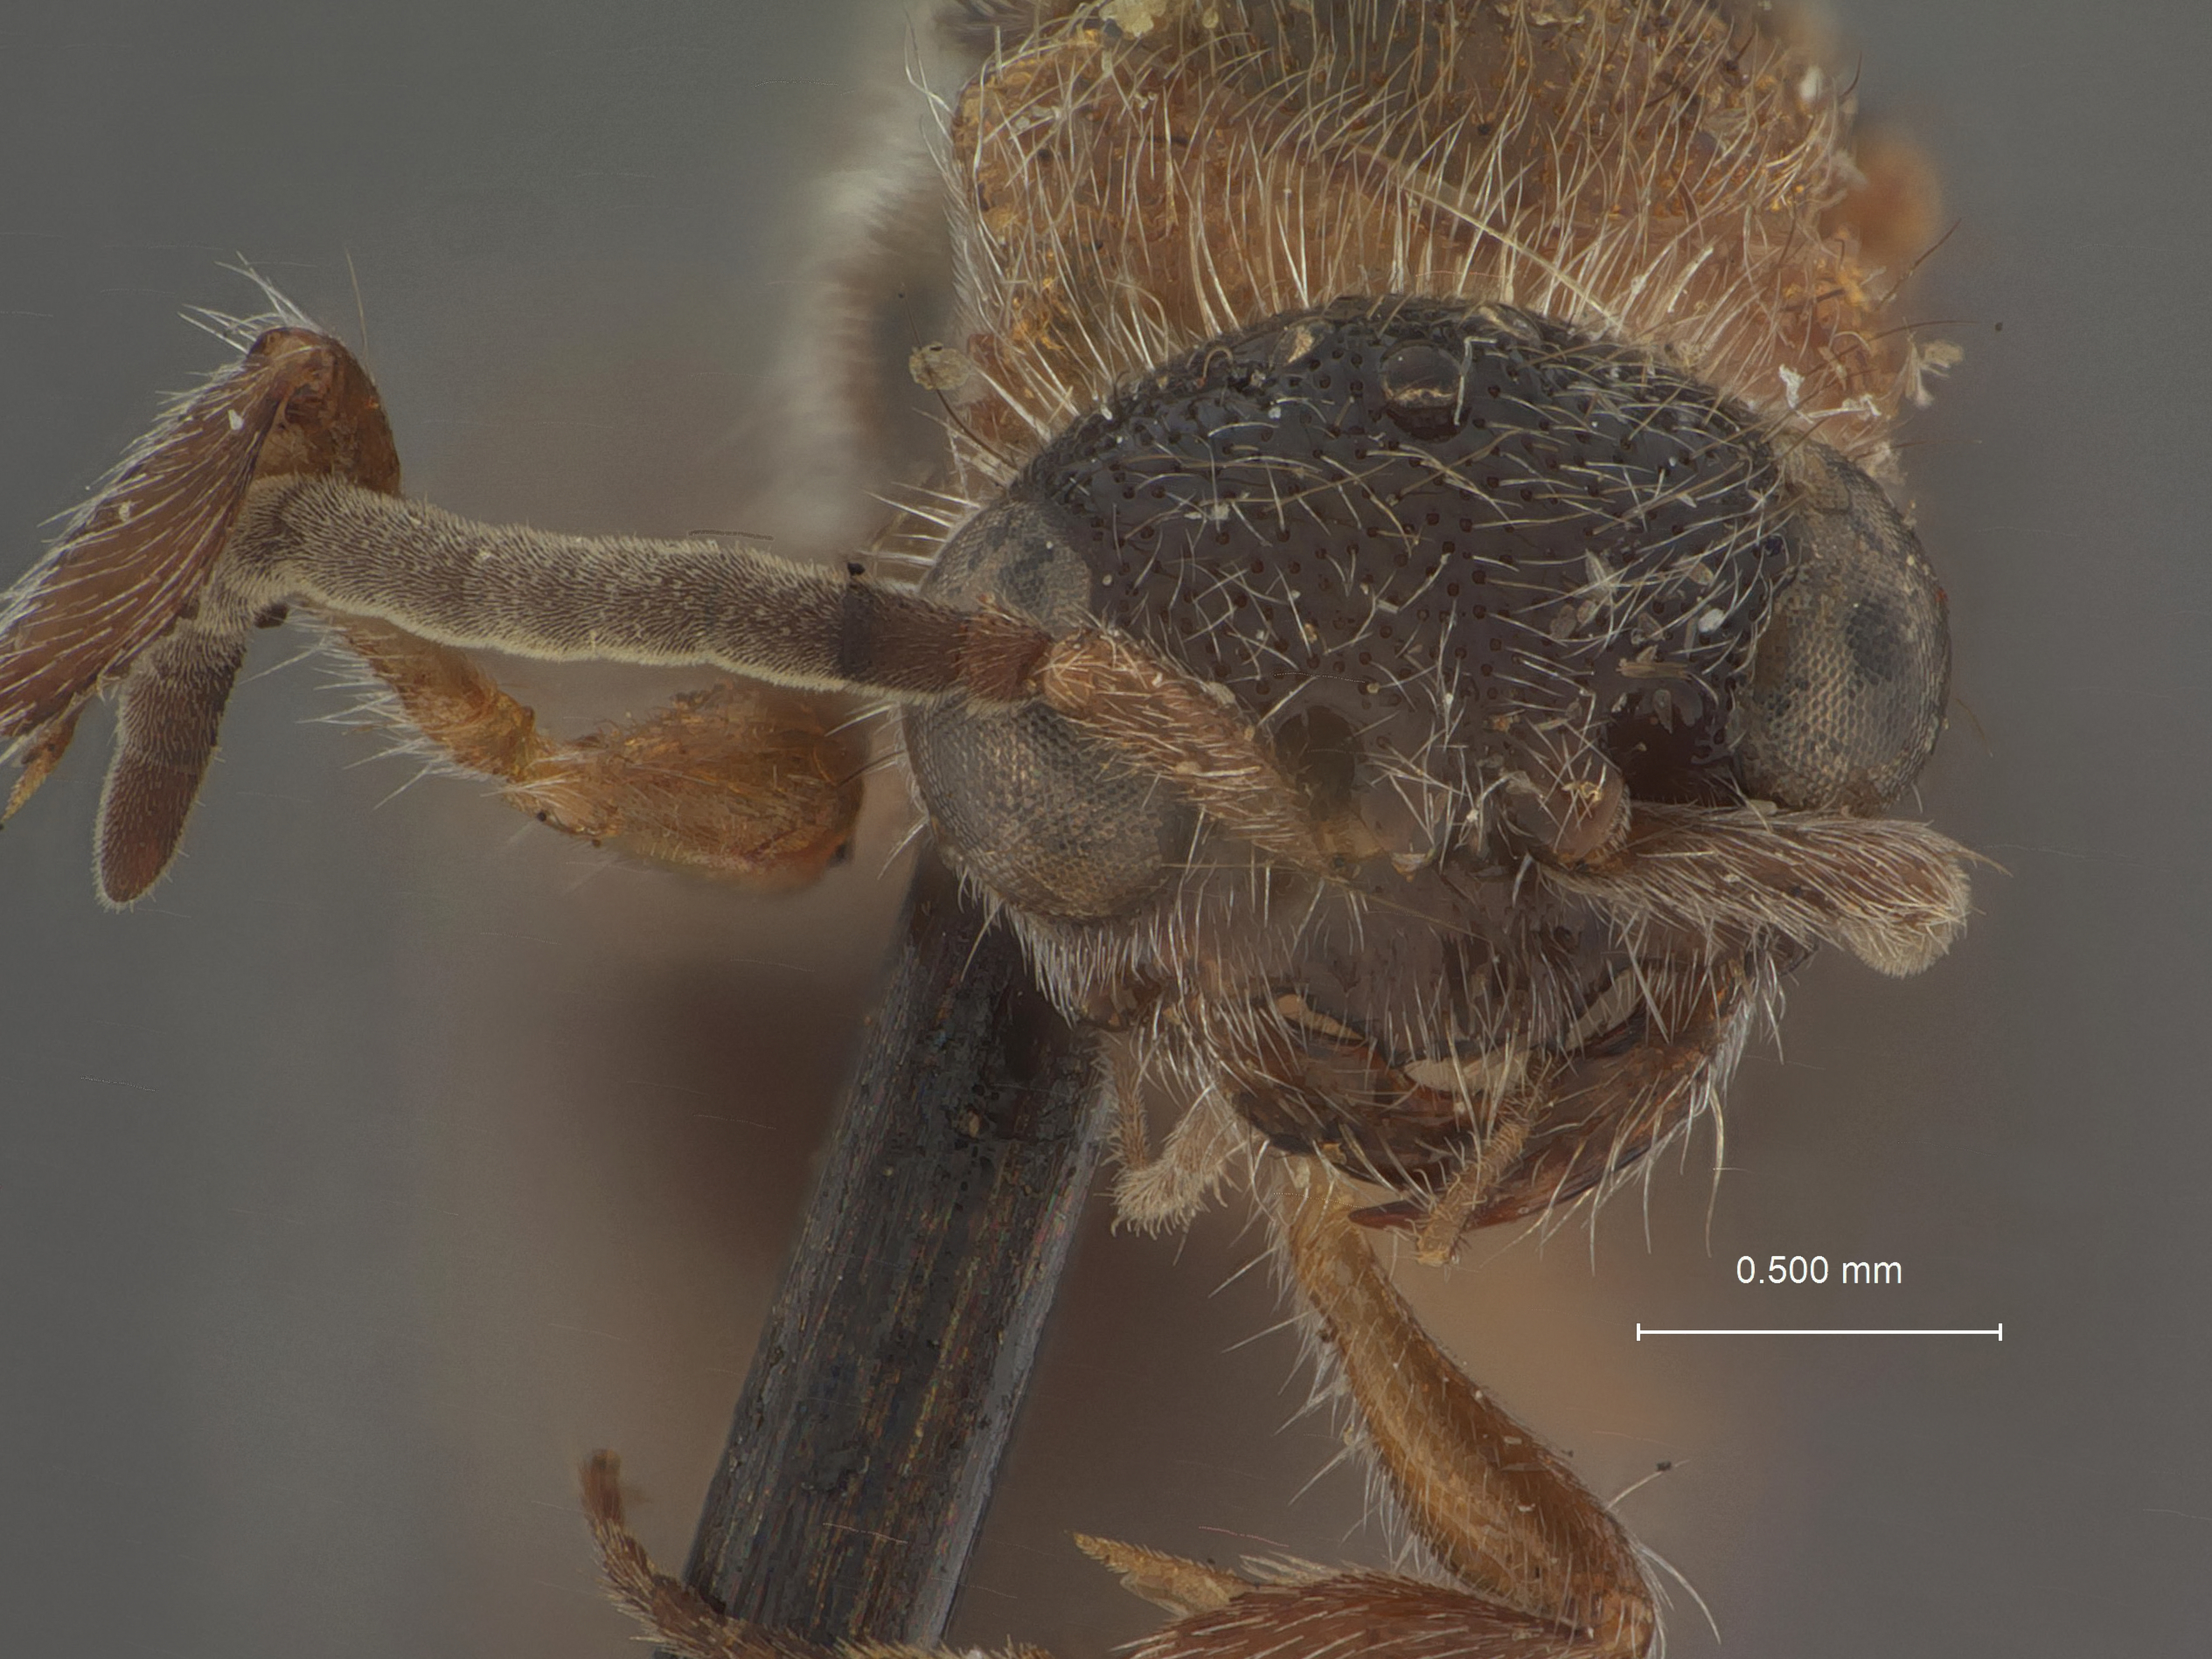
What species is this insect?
Squamulotilla sulpicilla
